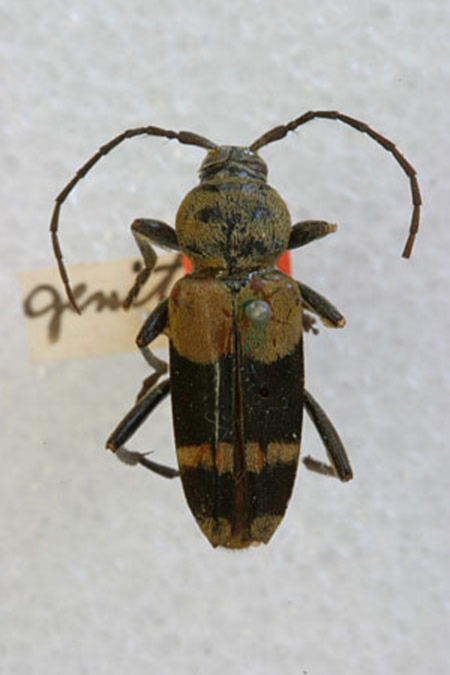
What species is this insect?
Cyllene chara
